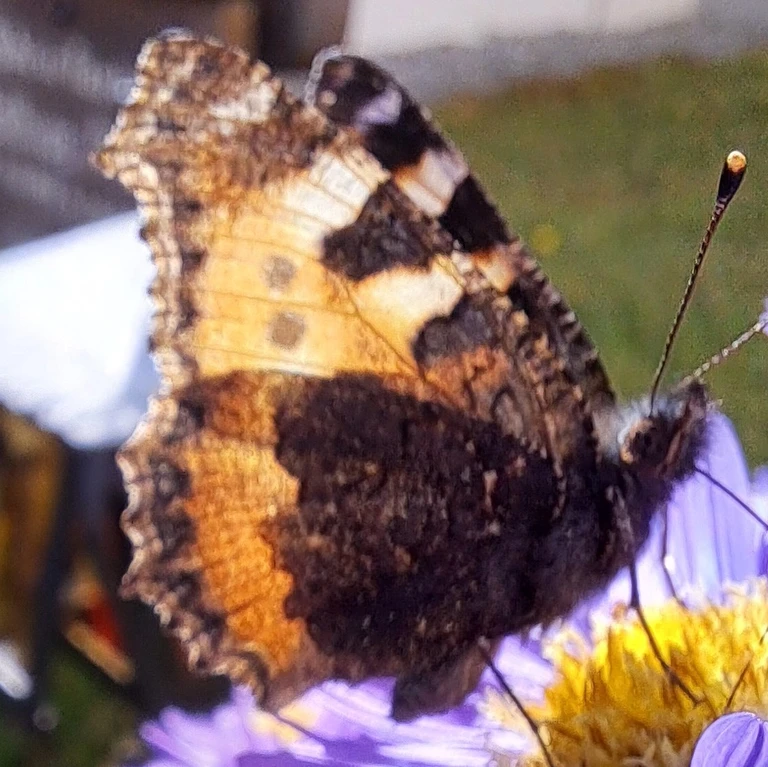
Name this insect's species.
Aglais urticae
